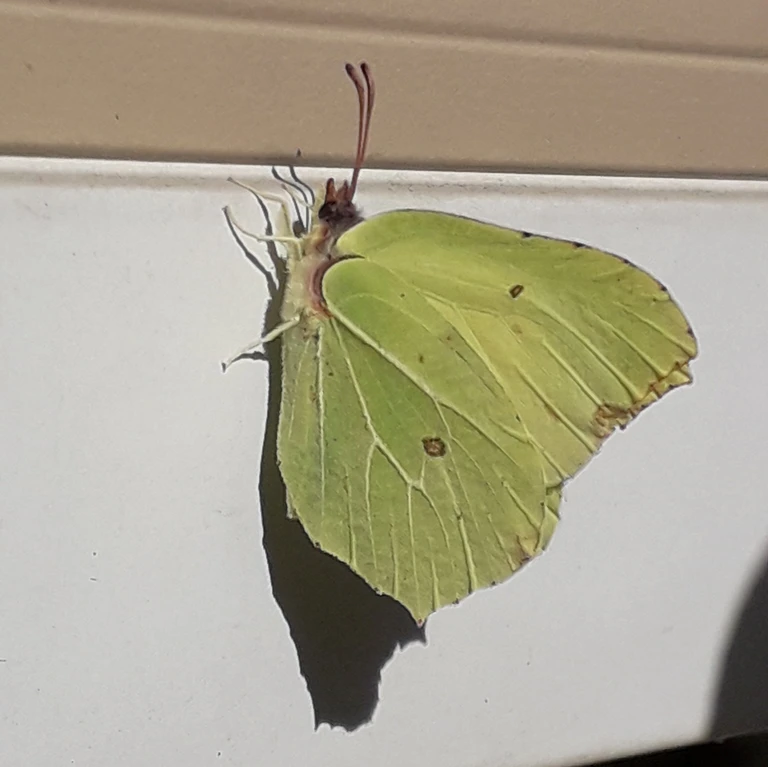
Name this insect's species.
Gonepteryx rhamni
